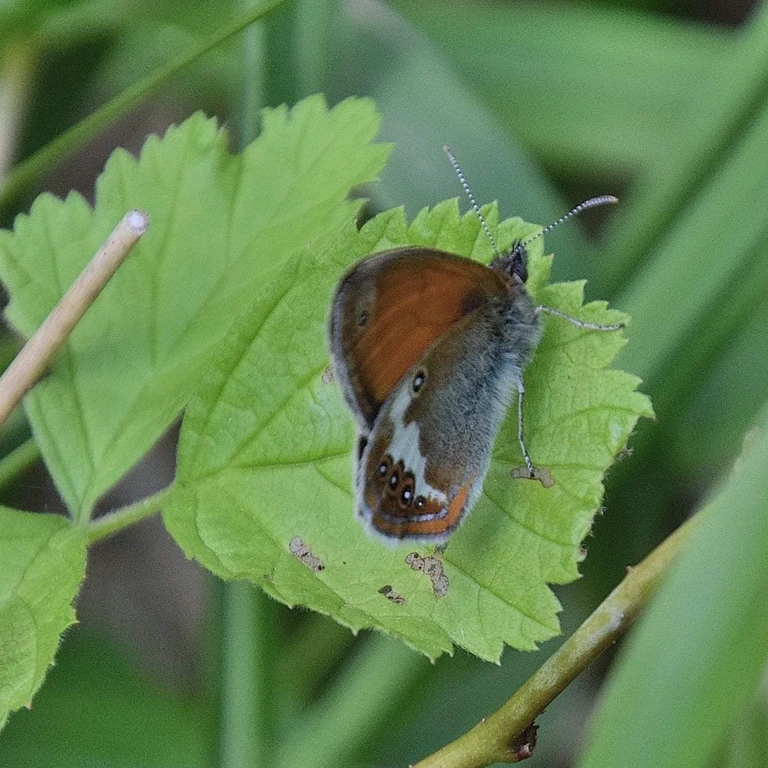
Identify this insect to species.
Coenonympha arcania
